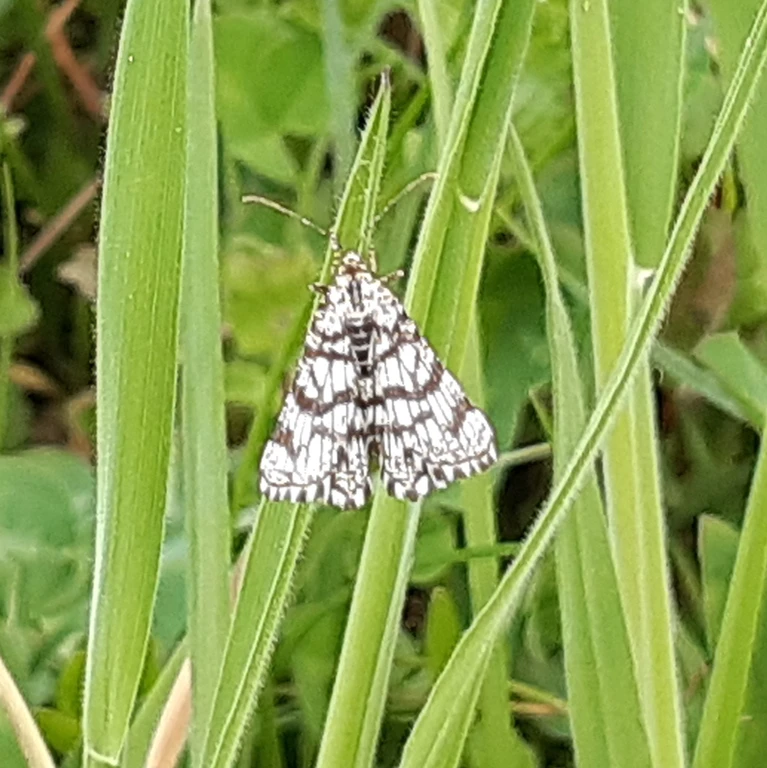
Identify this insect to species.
Chiasmia clathrata
